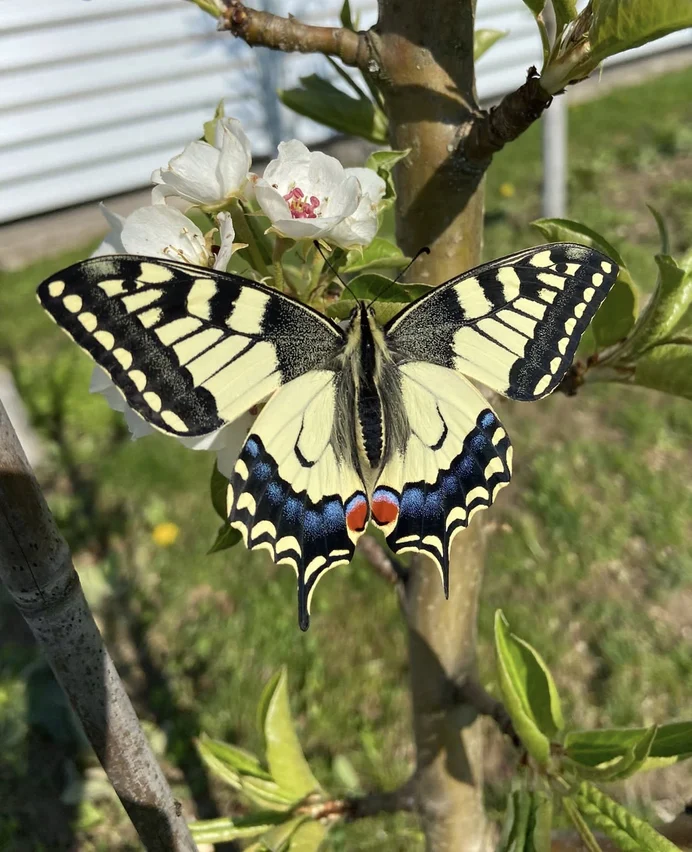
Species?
Papilio machaon
